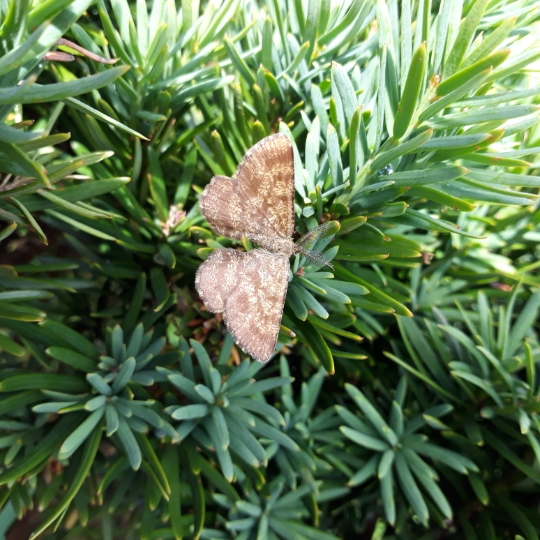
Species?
Ematurga atomaria
